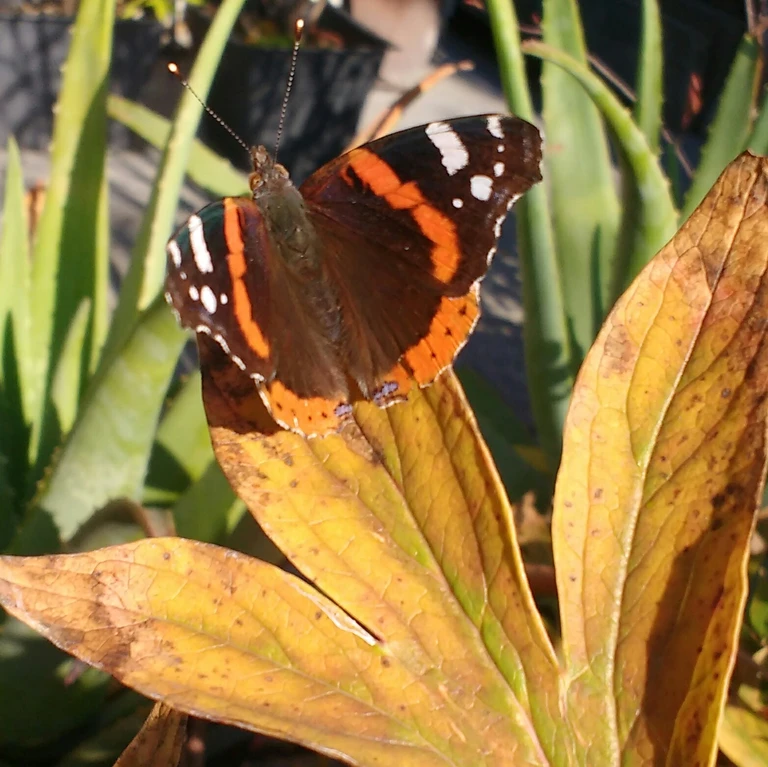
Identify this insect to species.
Vanessa atalanta
